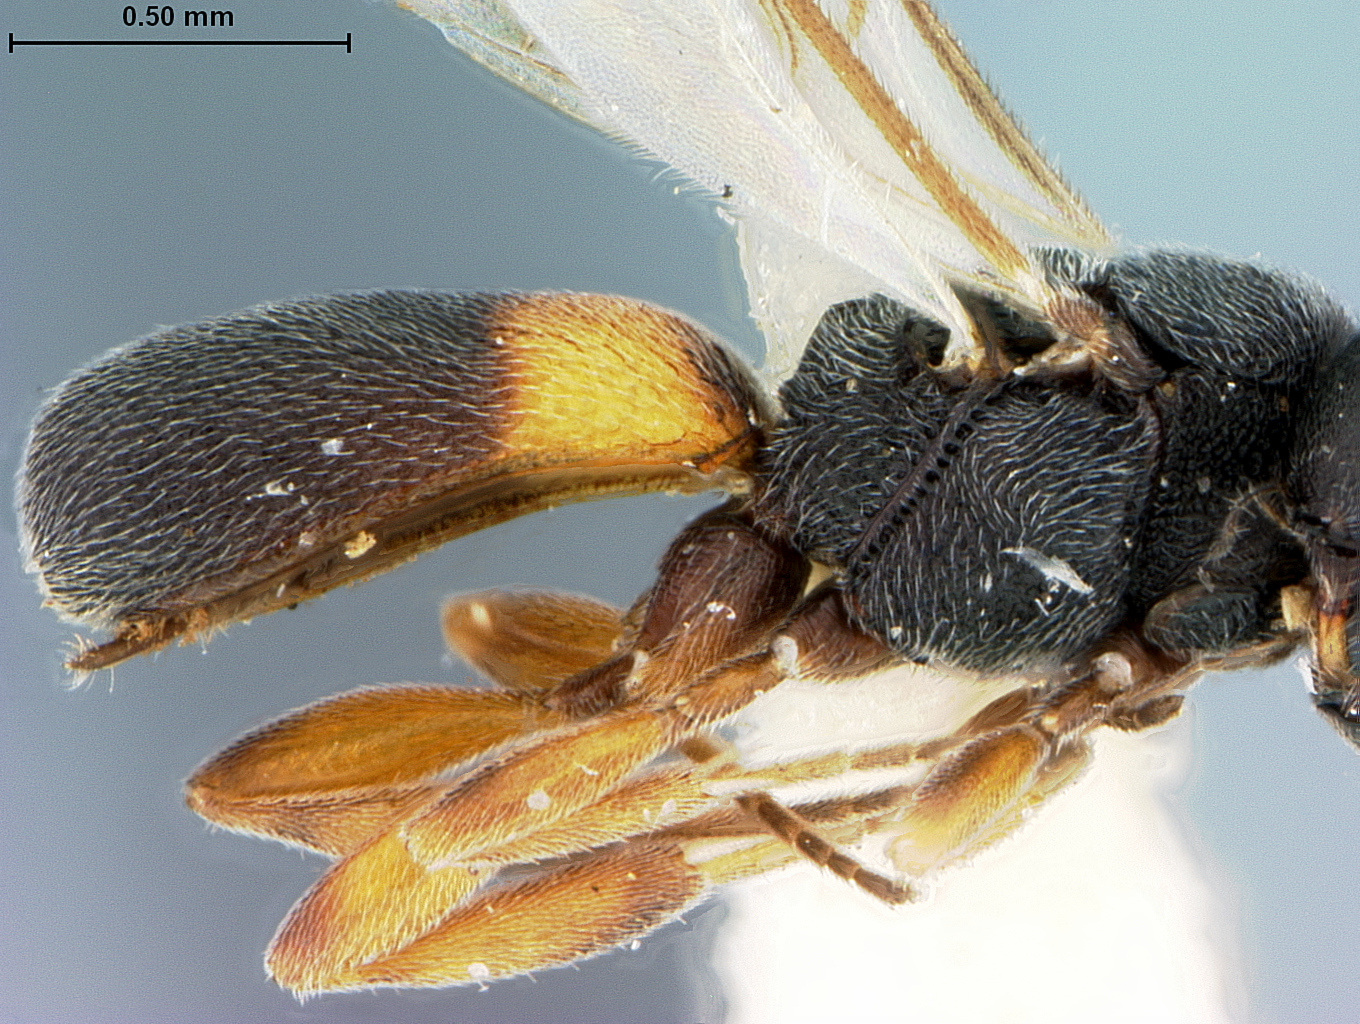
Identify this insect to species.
Chelonus crassus
